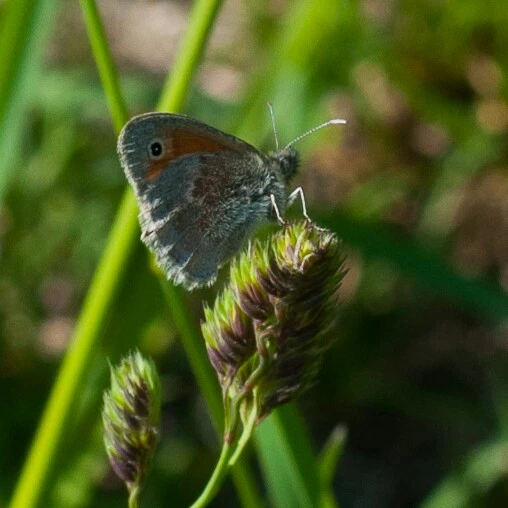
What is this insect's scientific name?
Coenonympha pamphilus
